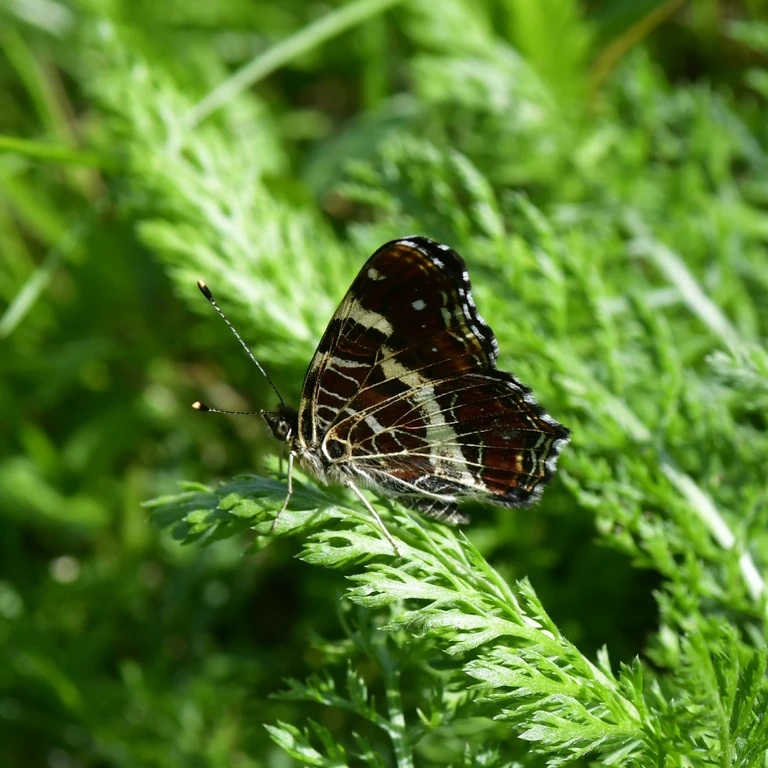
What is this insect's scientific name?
Araschnia levana
